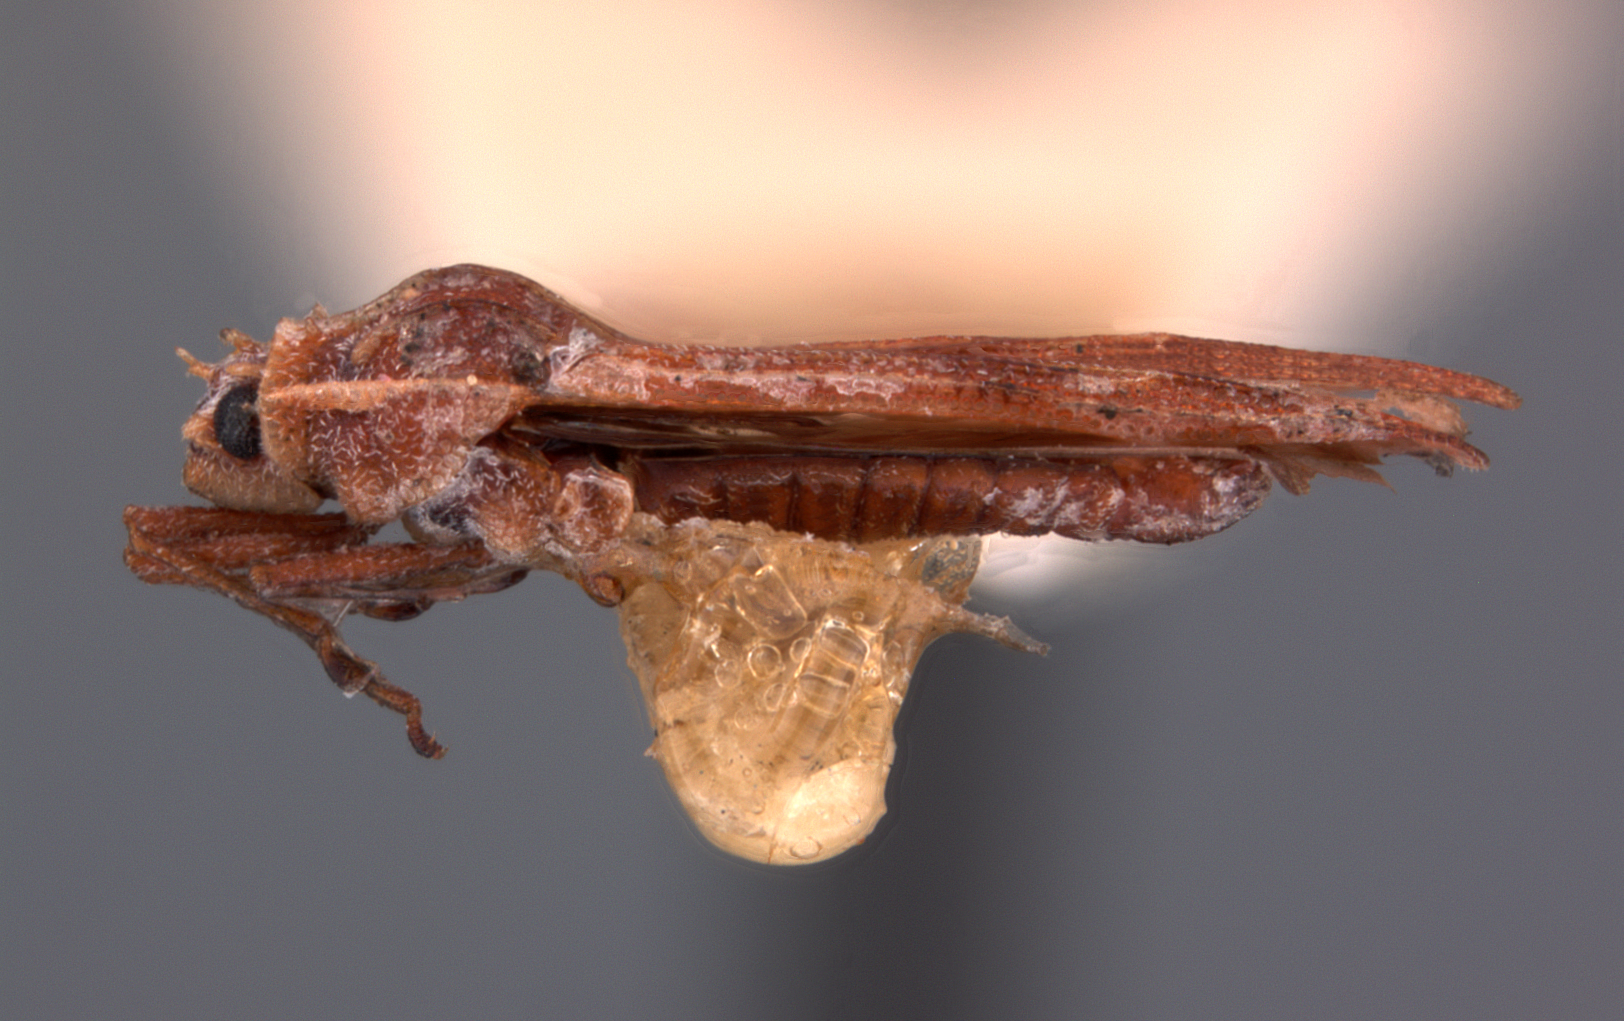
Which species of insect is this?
Perissonemia tasmaniac
